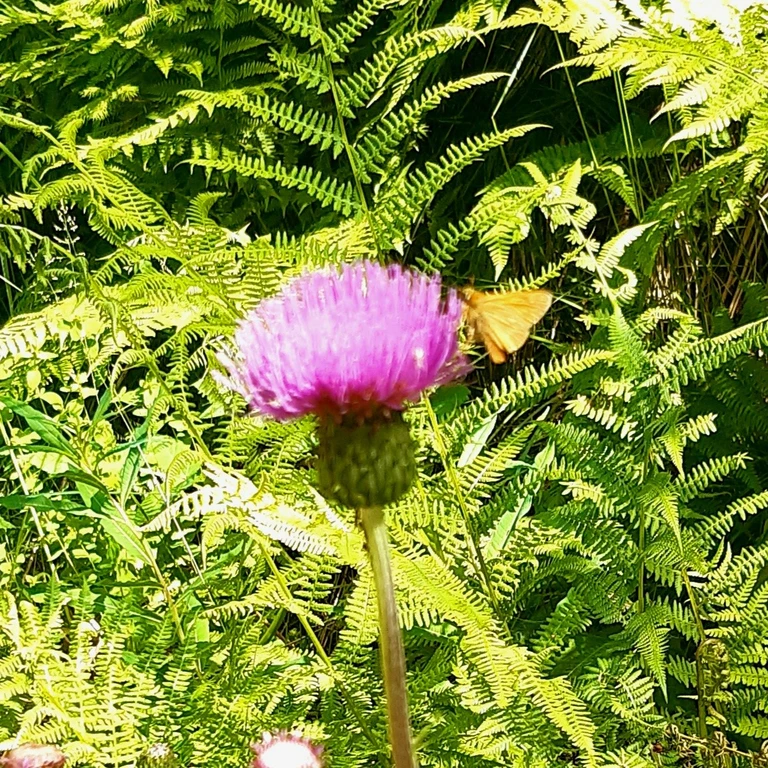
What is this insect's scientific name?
Ochlodes sylvanus (also Ochlodes venata)
